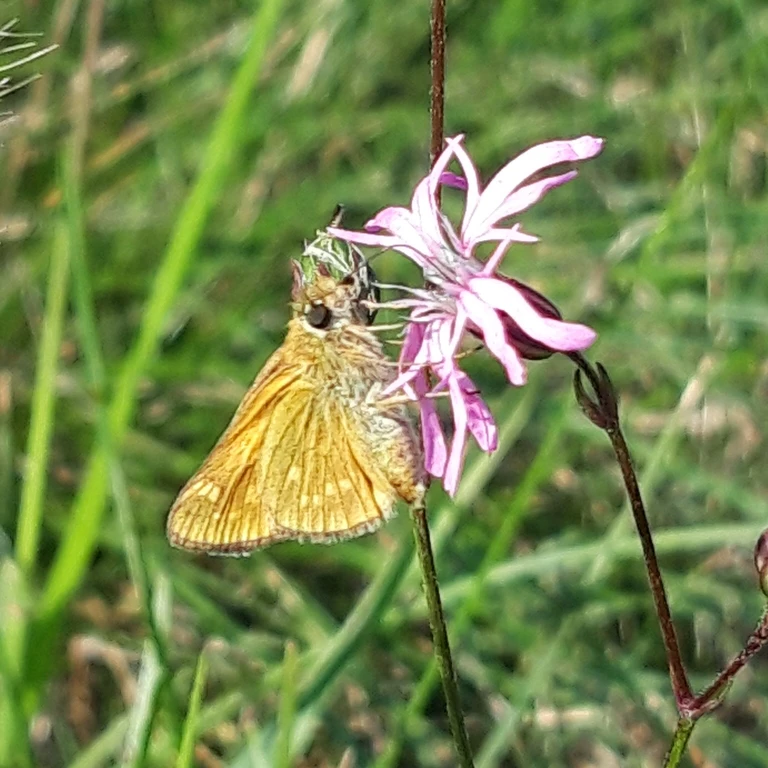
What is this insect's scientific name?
Ochlodes sylvanus (also Ochlodes venata)
